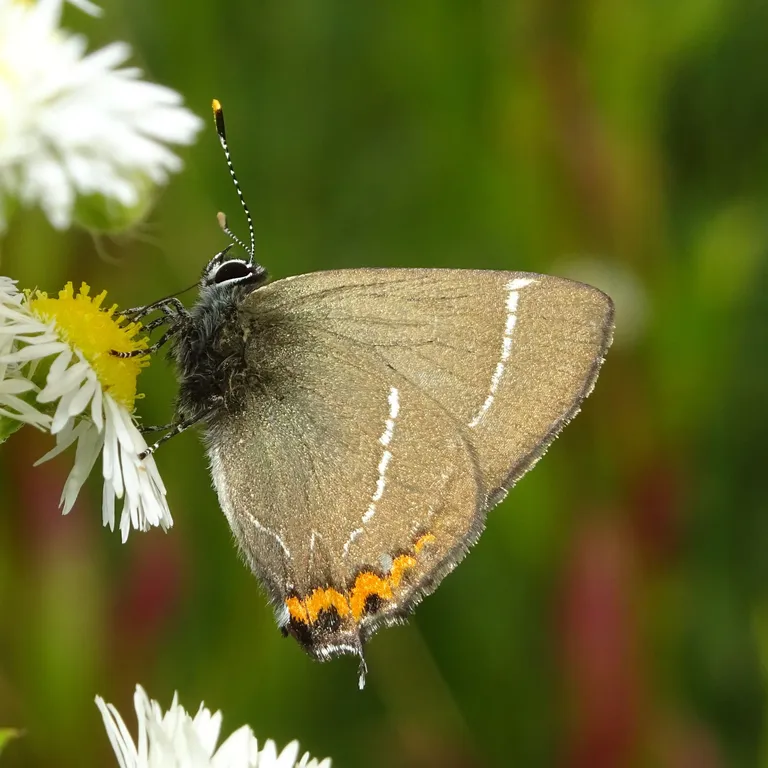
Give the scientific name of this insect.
Satyrium w-album
